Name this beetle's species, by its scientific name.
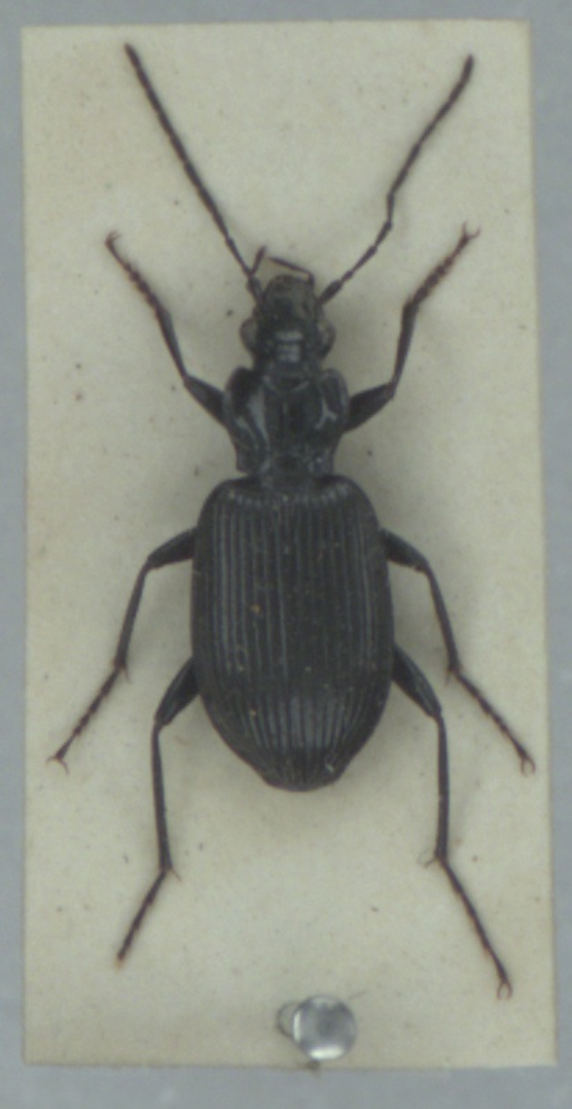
Platynus assimilis
